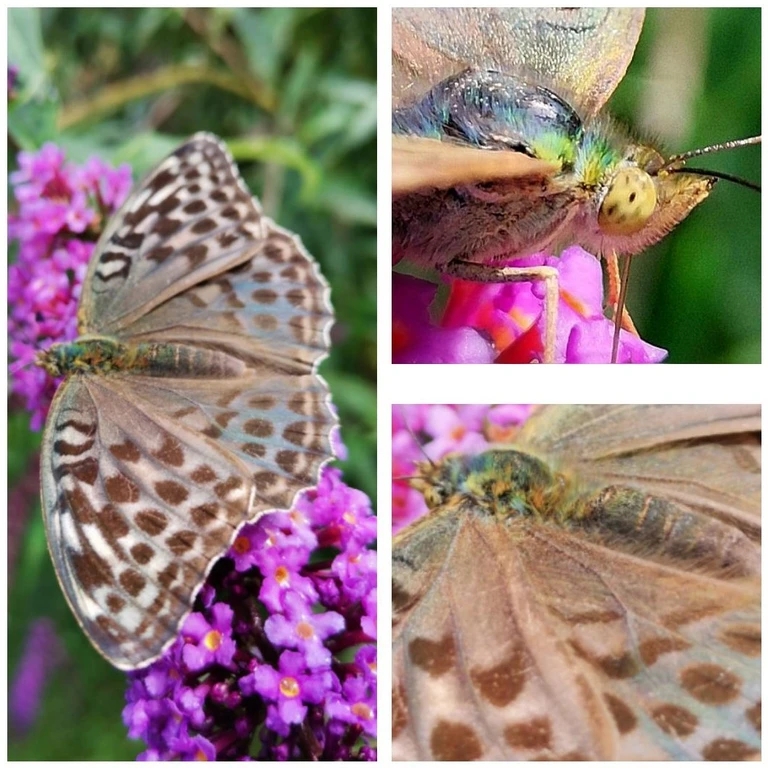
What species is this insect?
Argynnis paphia
